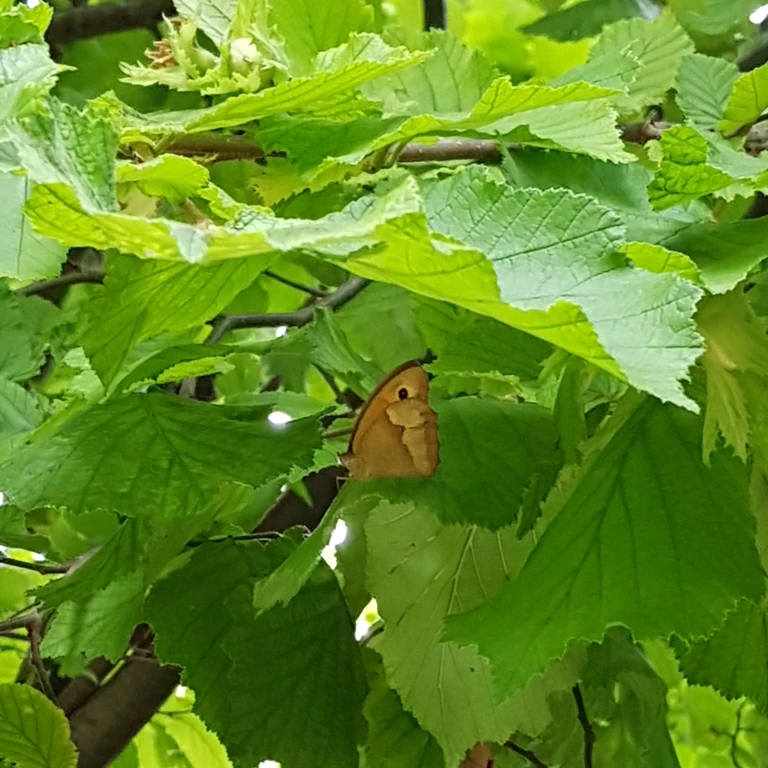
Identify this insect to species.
Maniola jurtina
